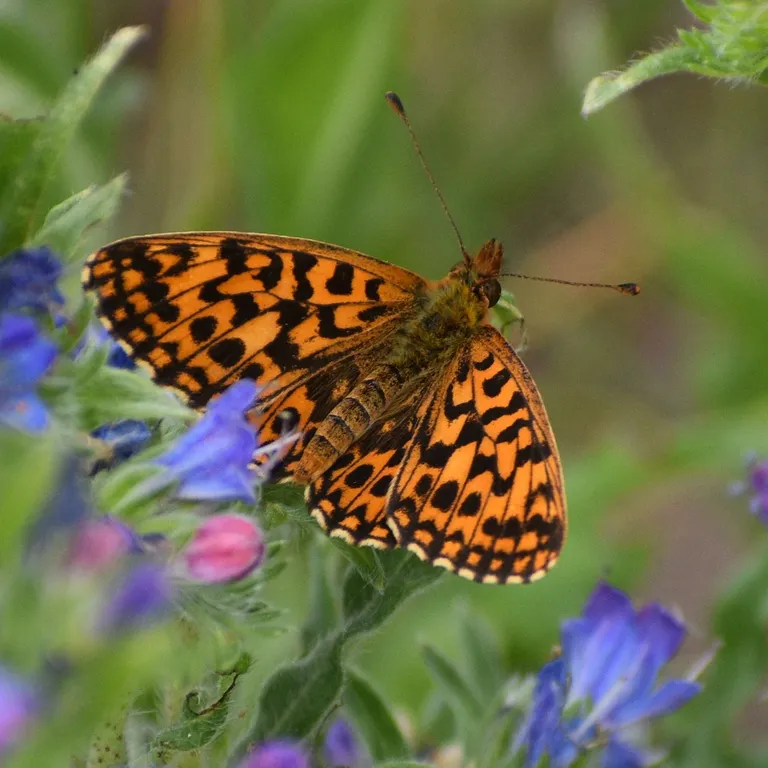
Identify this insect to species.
Boloria dia
